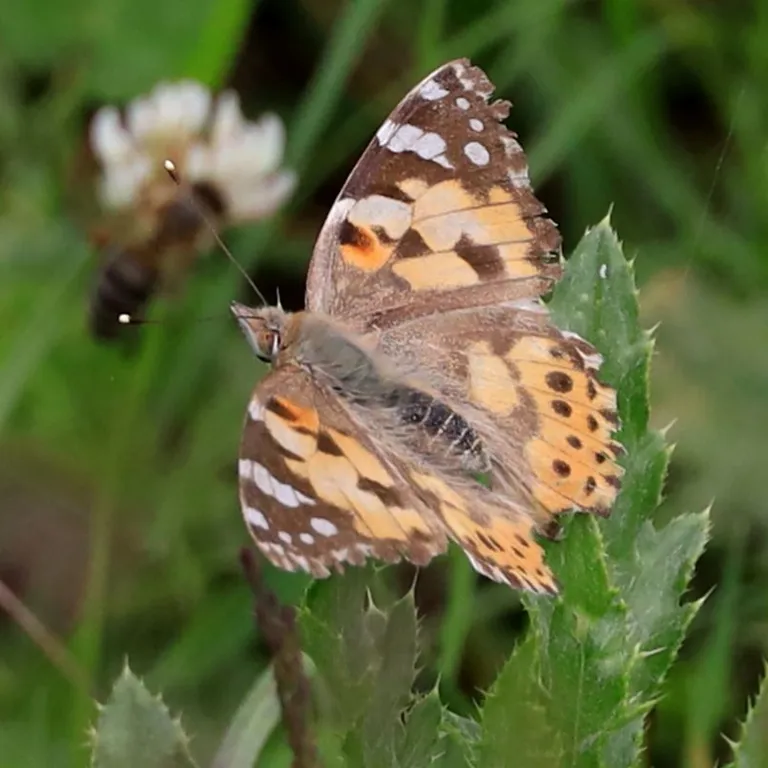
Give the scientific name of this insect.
Vanessa cardui
